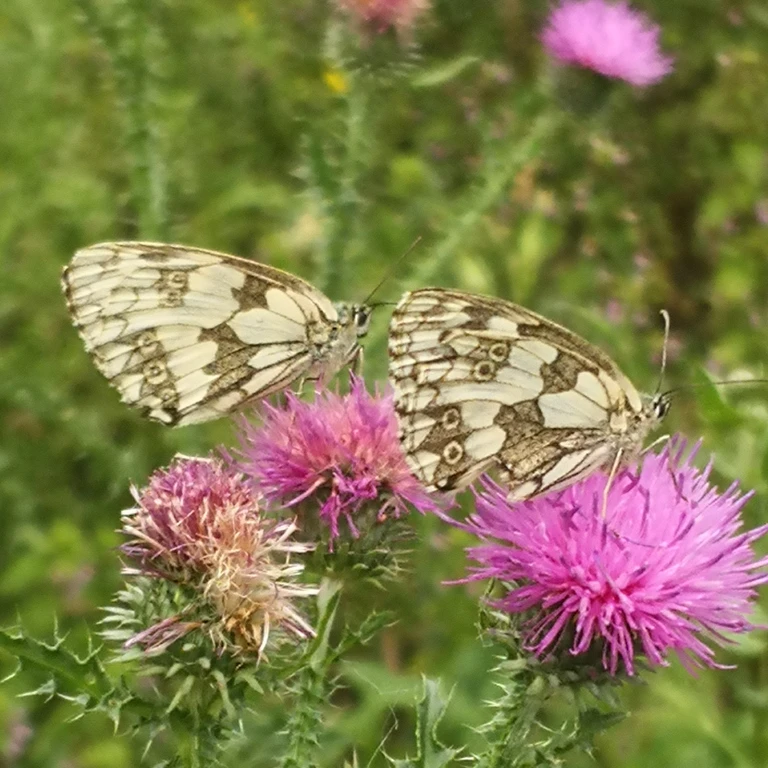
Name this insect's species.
Melanargia galathea
